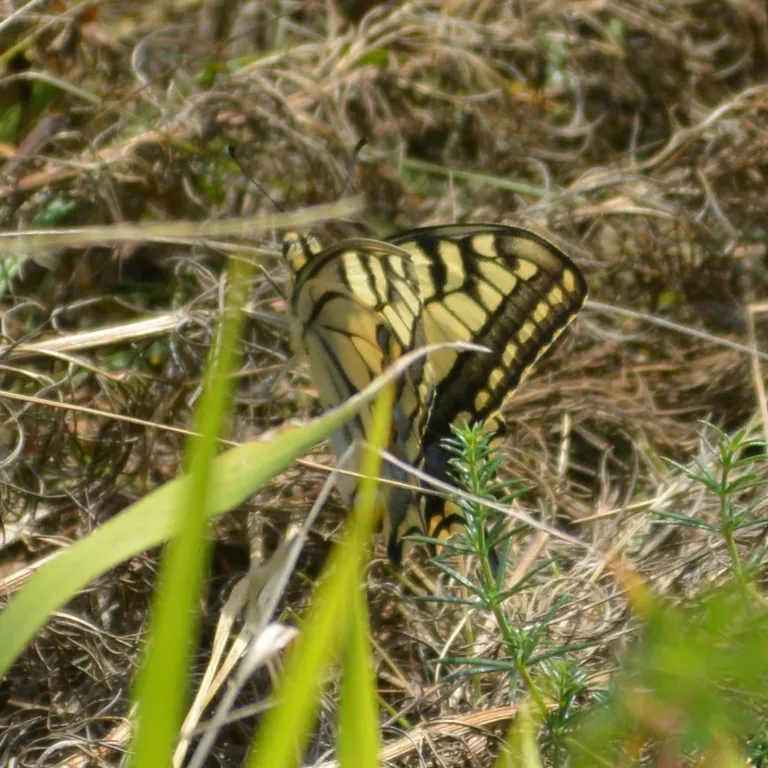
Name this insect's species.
Papilio machaon
